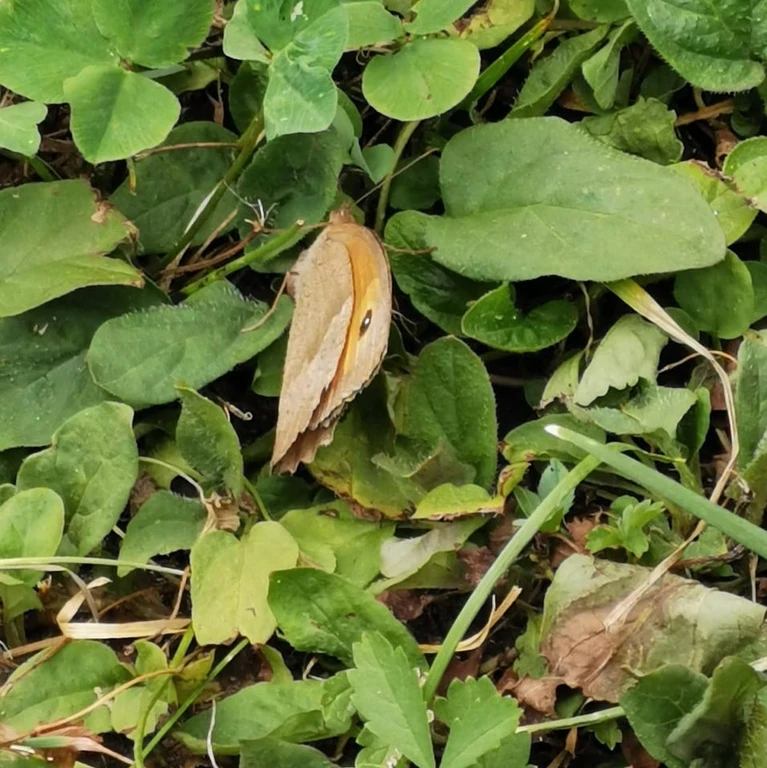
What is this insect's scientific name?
Maniola jurtina
